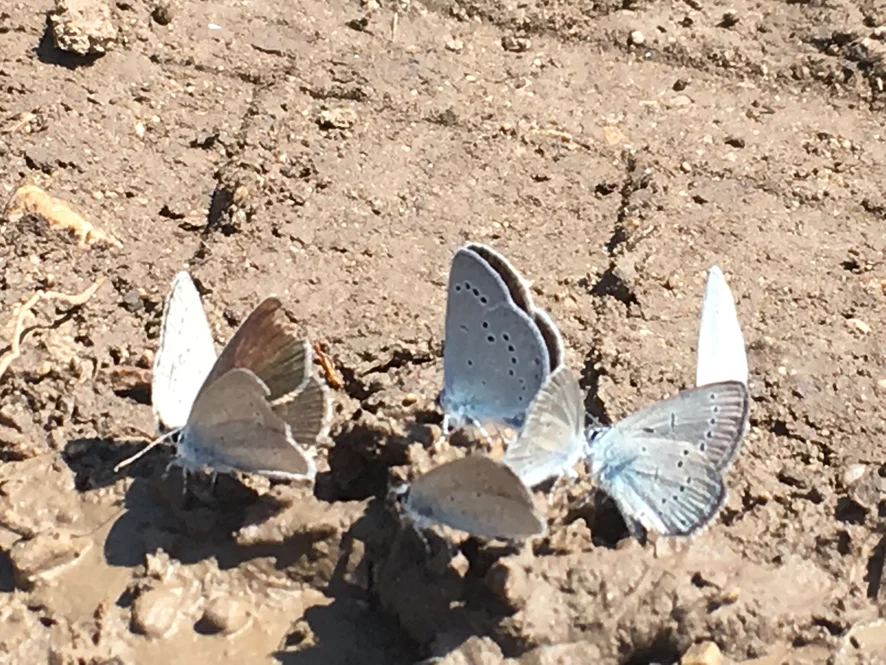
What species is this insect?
Cupido minimus
